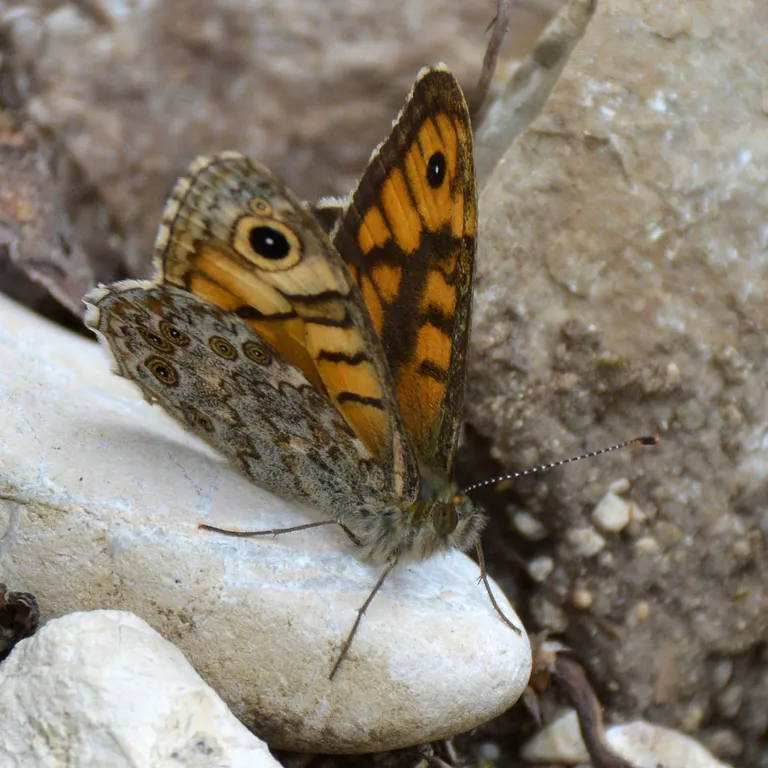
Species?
Lasiommata megera (also Pararge megera)
